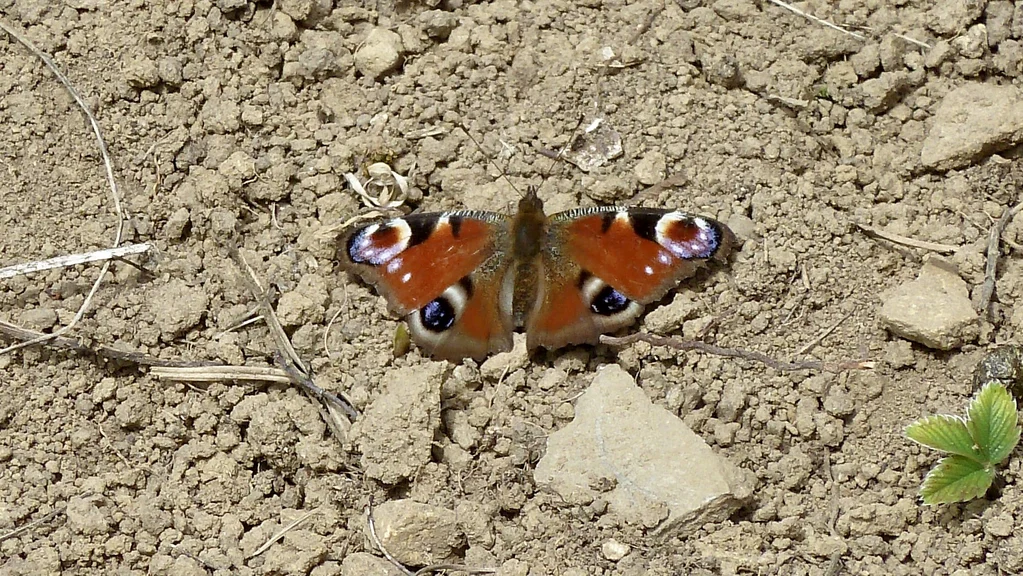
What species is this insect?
Aglais io
